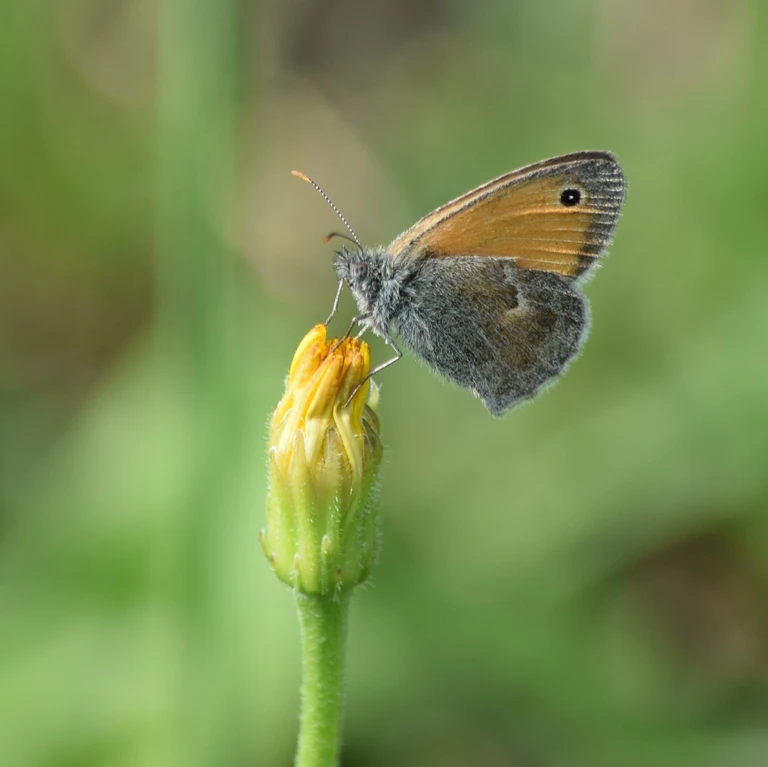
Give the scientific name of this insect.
Coenonympha pamphilus
